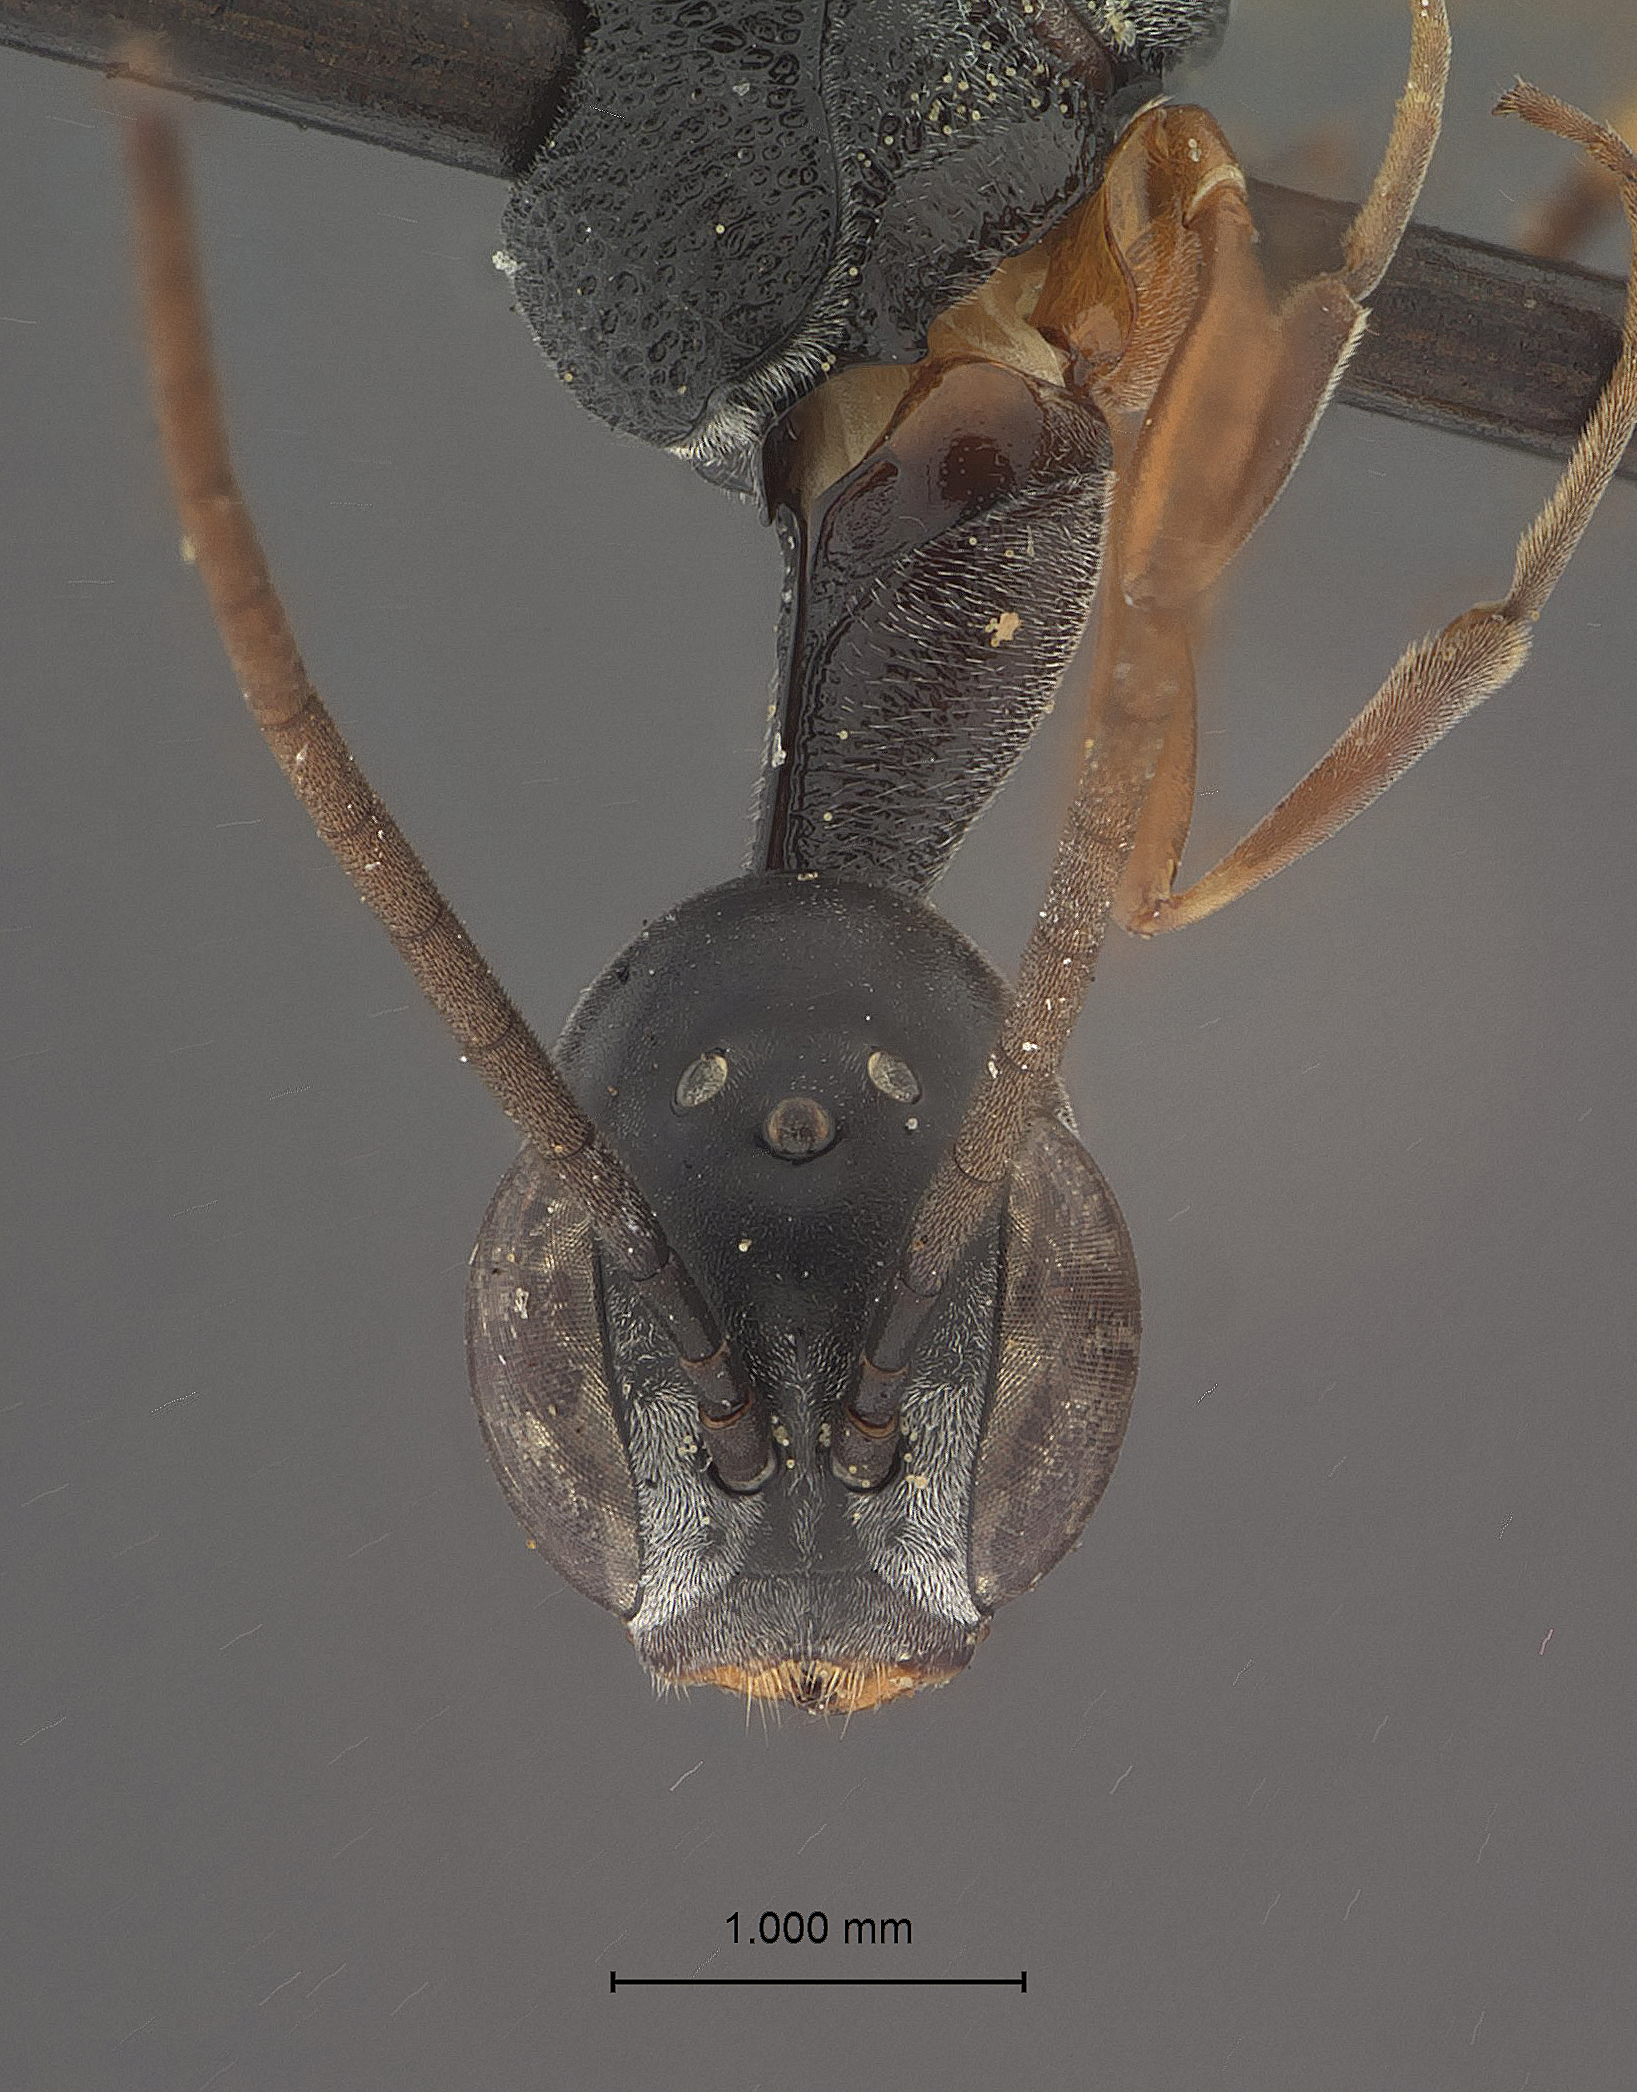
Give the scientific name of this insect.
Rhydinofoenus floridanus
